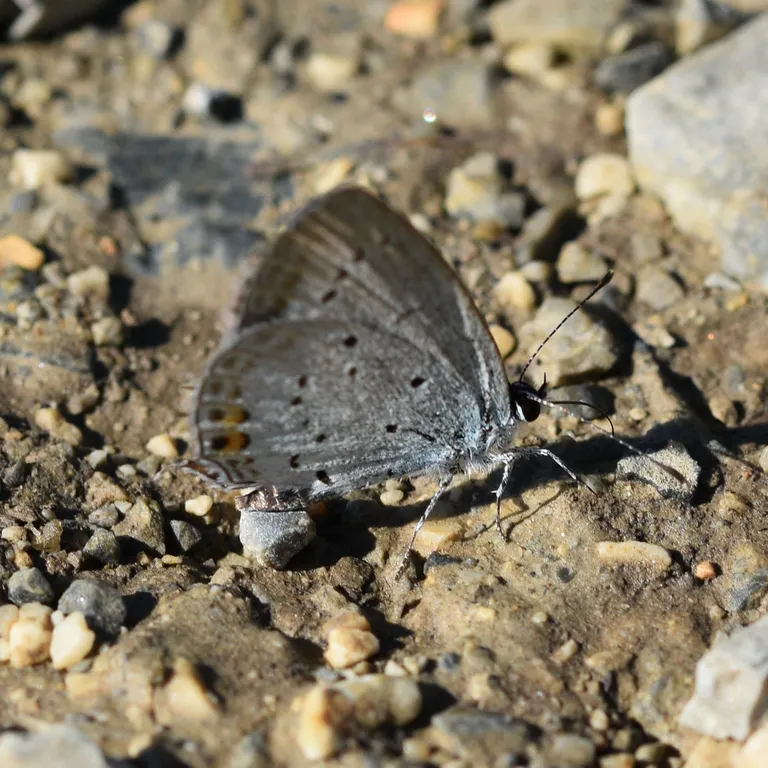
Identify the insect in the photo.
Cupido argiades (also Elkalyce argiades)
